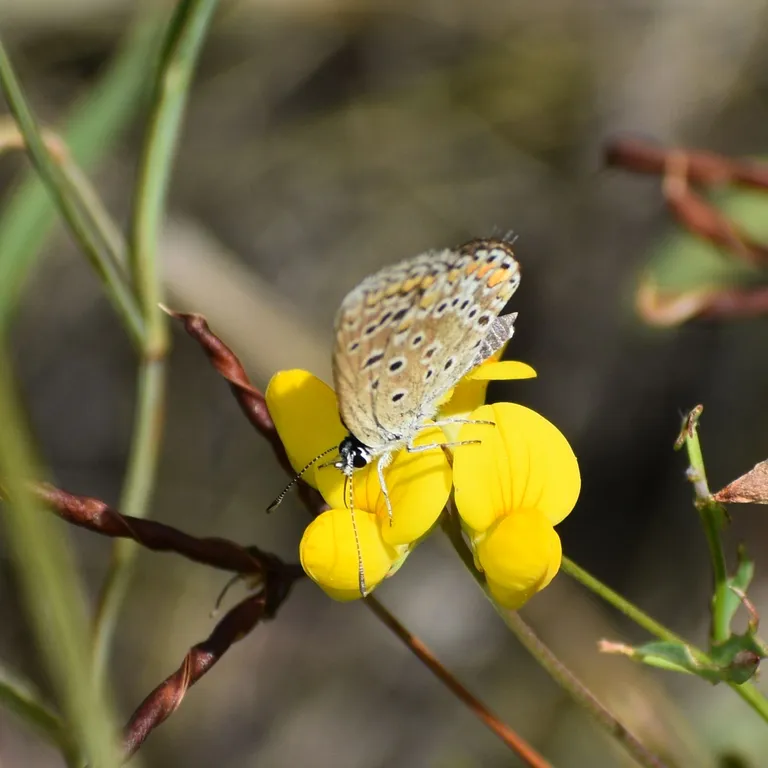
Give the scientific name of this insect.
Polyommatus icarus
